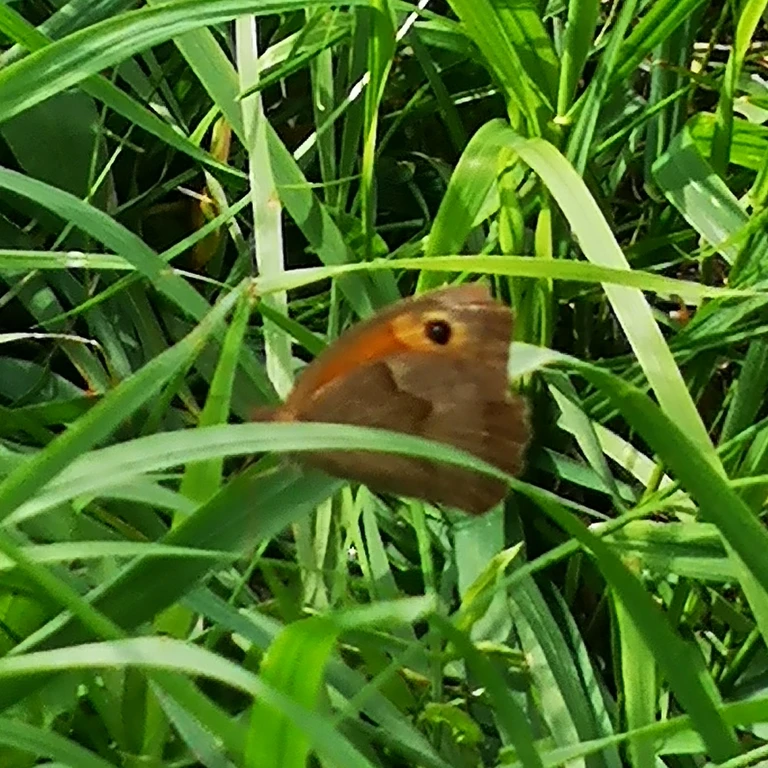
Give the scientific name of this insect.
Maniola jurtina
